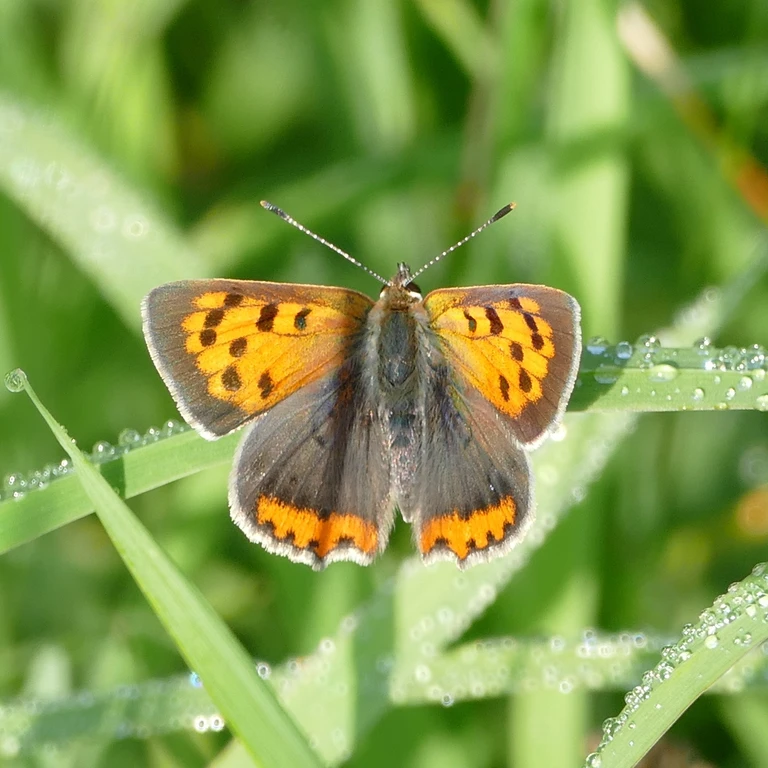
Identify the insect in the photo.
Lycaena phlaeas
